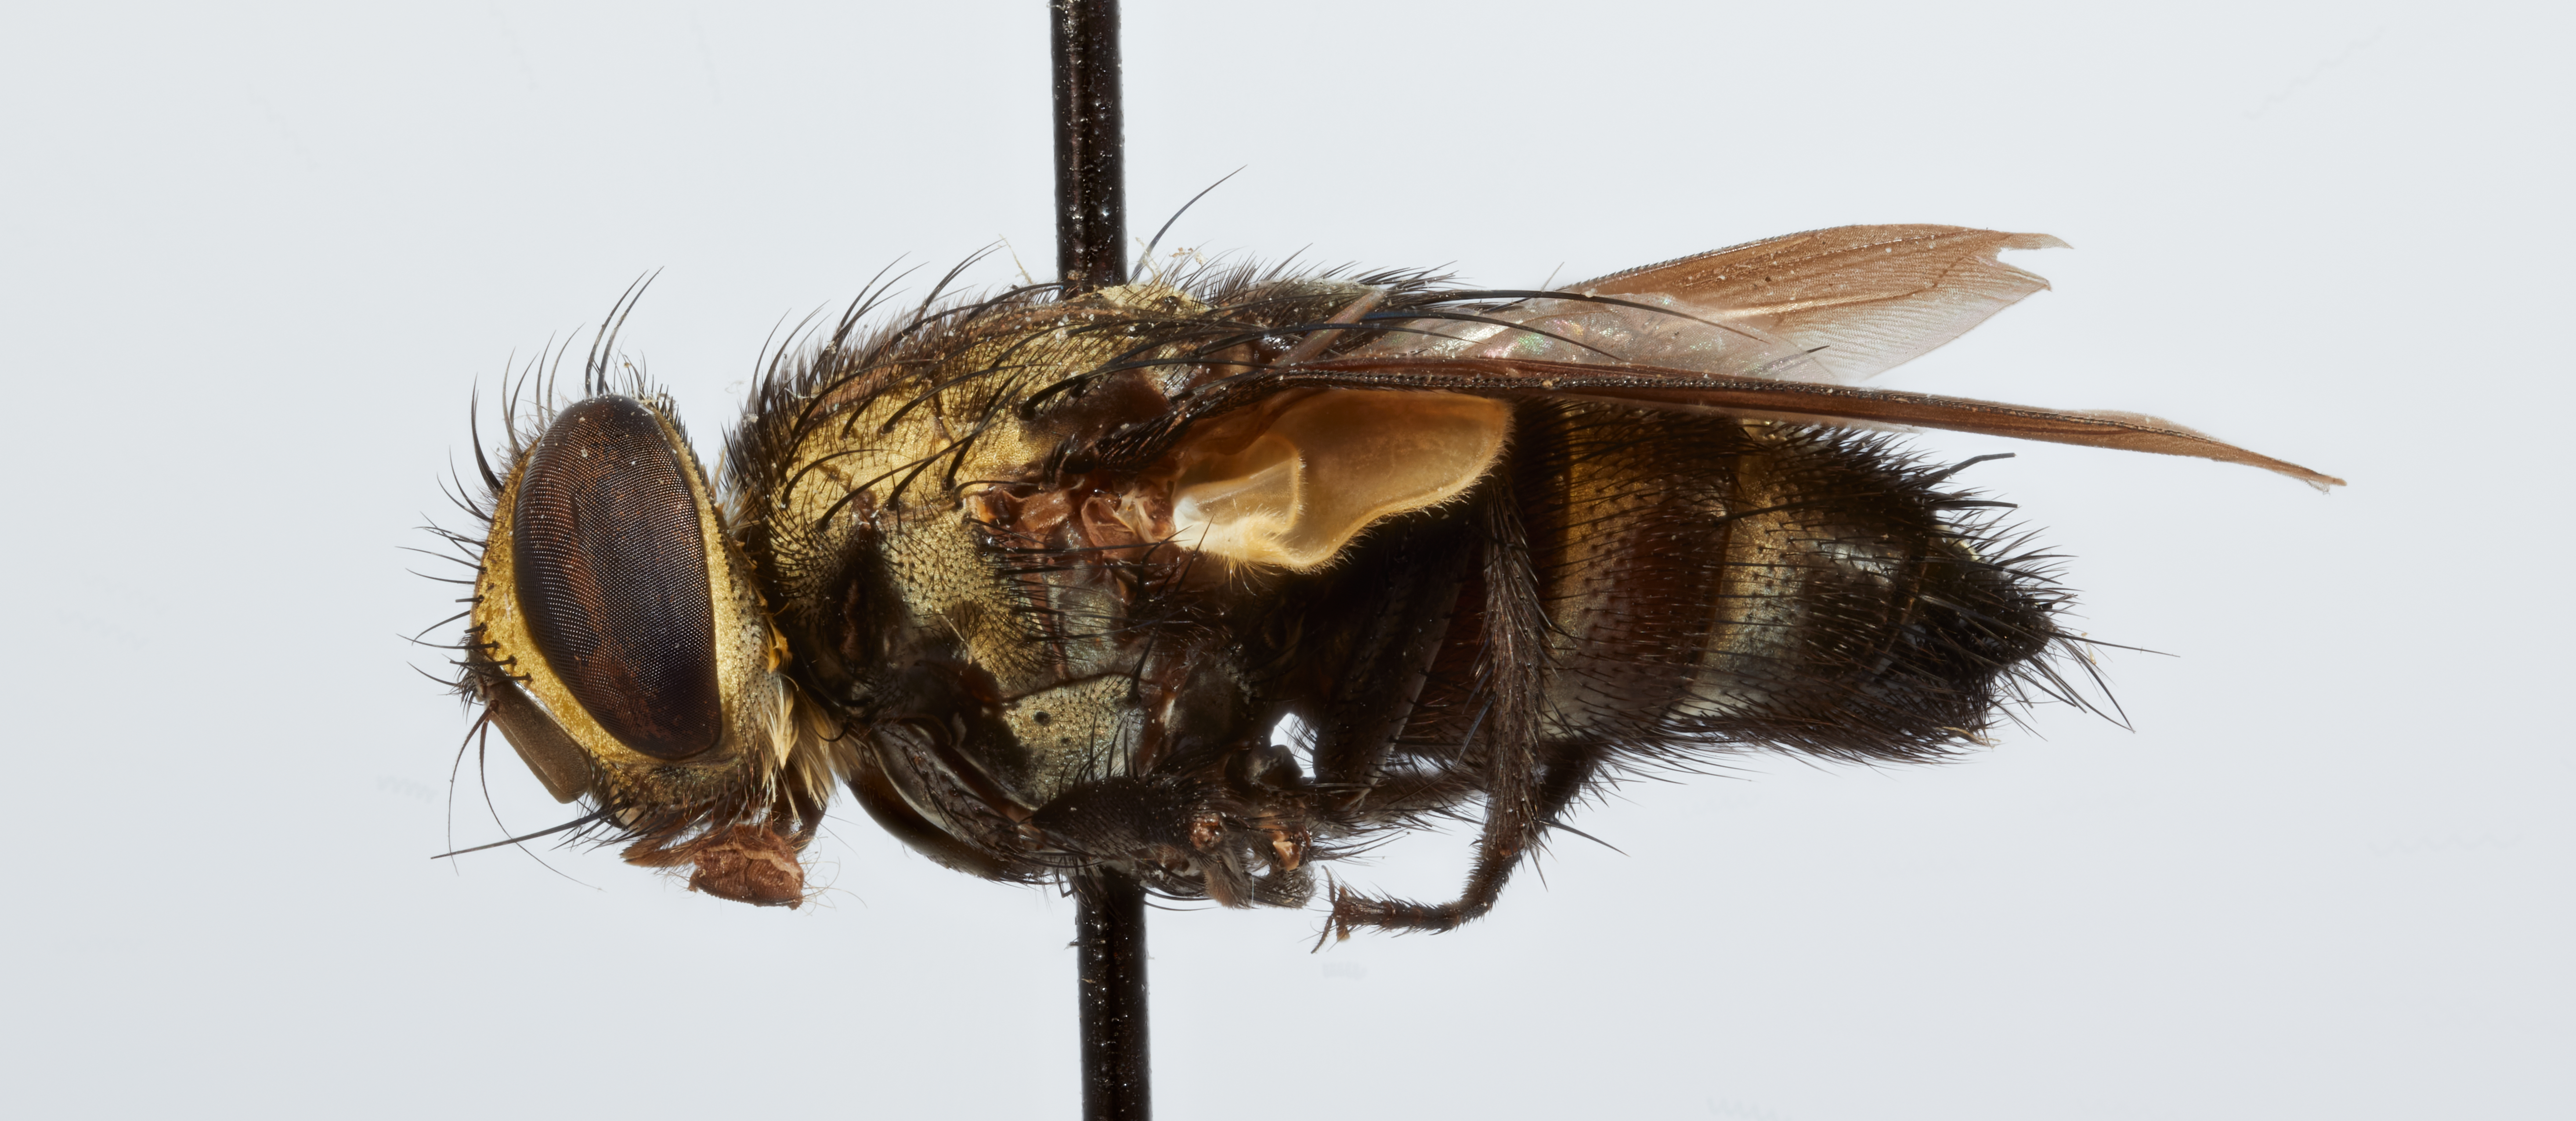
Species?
Proroglutea piligera
